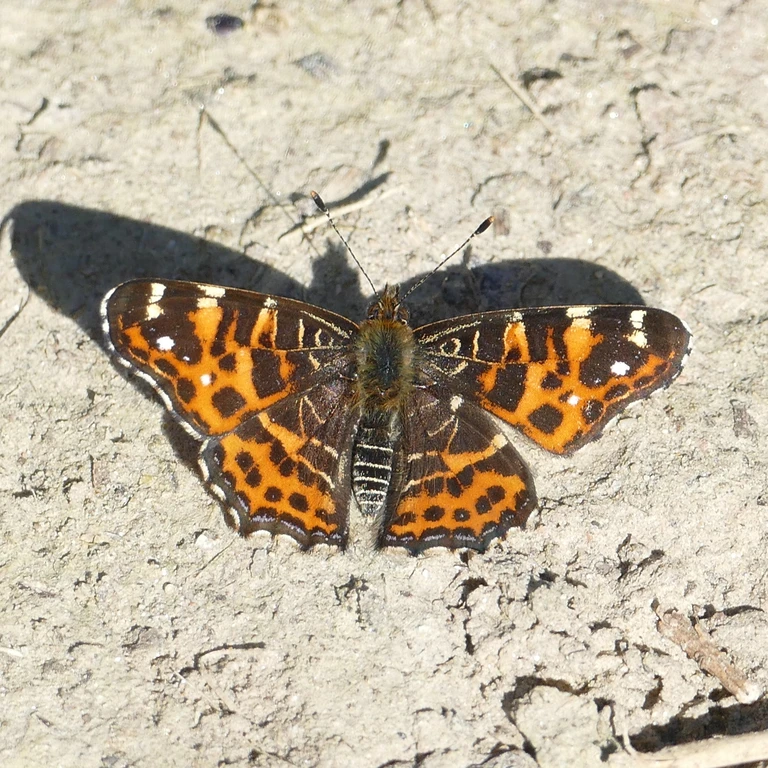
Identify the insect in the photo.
Araschnia levana
